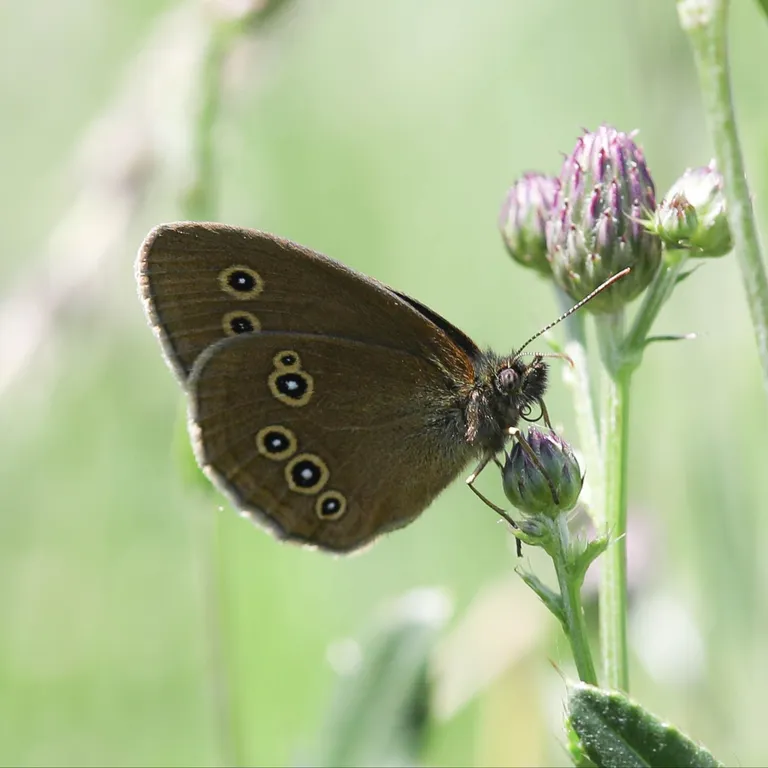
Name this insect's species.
Aphantopus hyperantus
